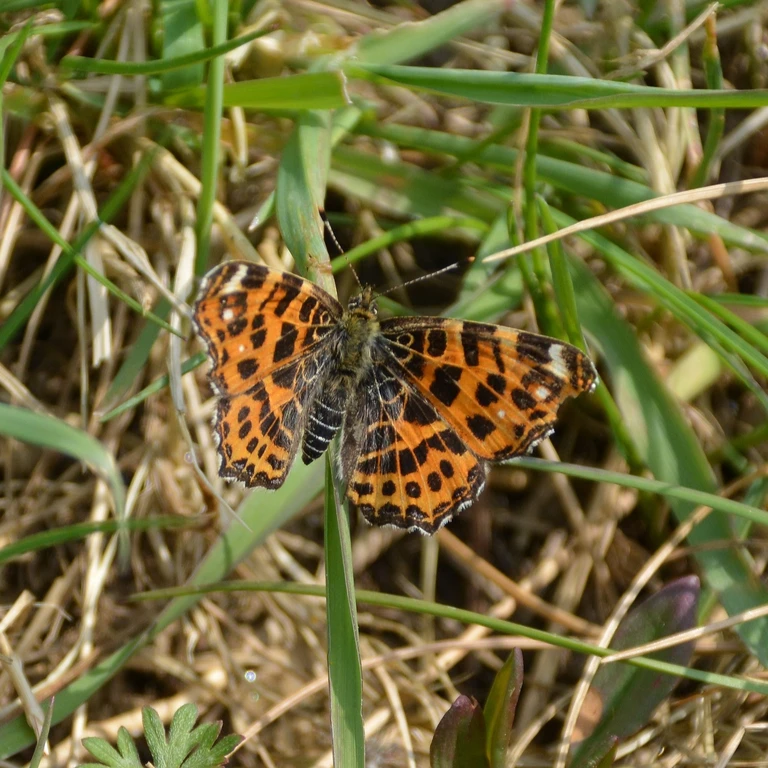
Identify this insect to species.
Araschnia levana
